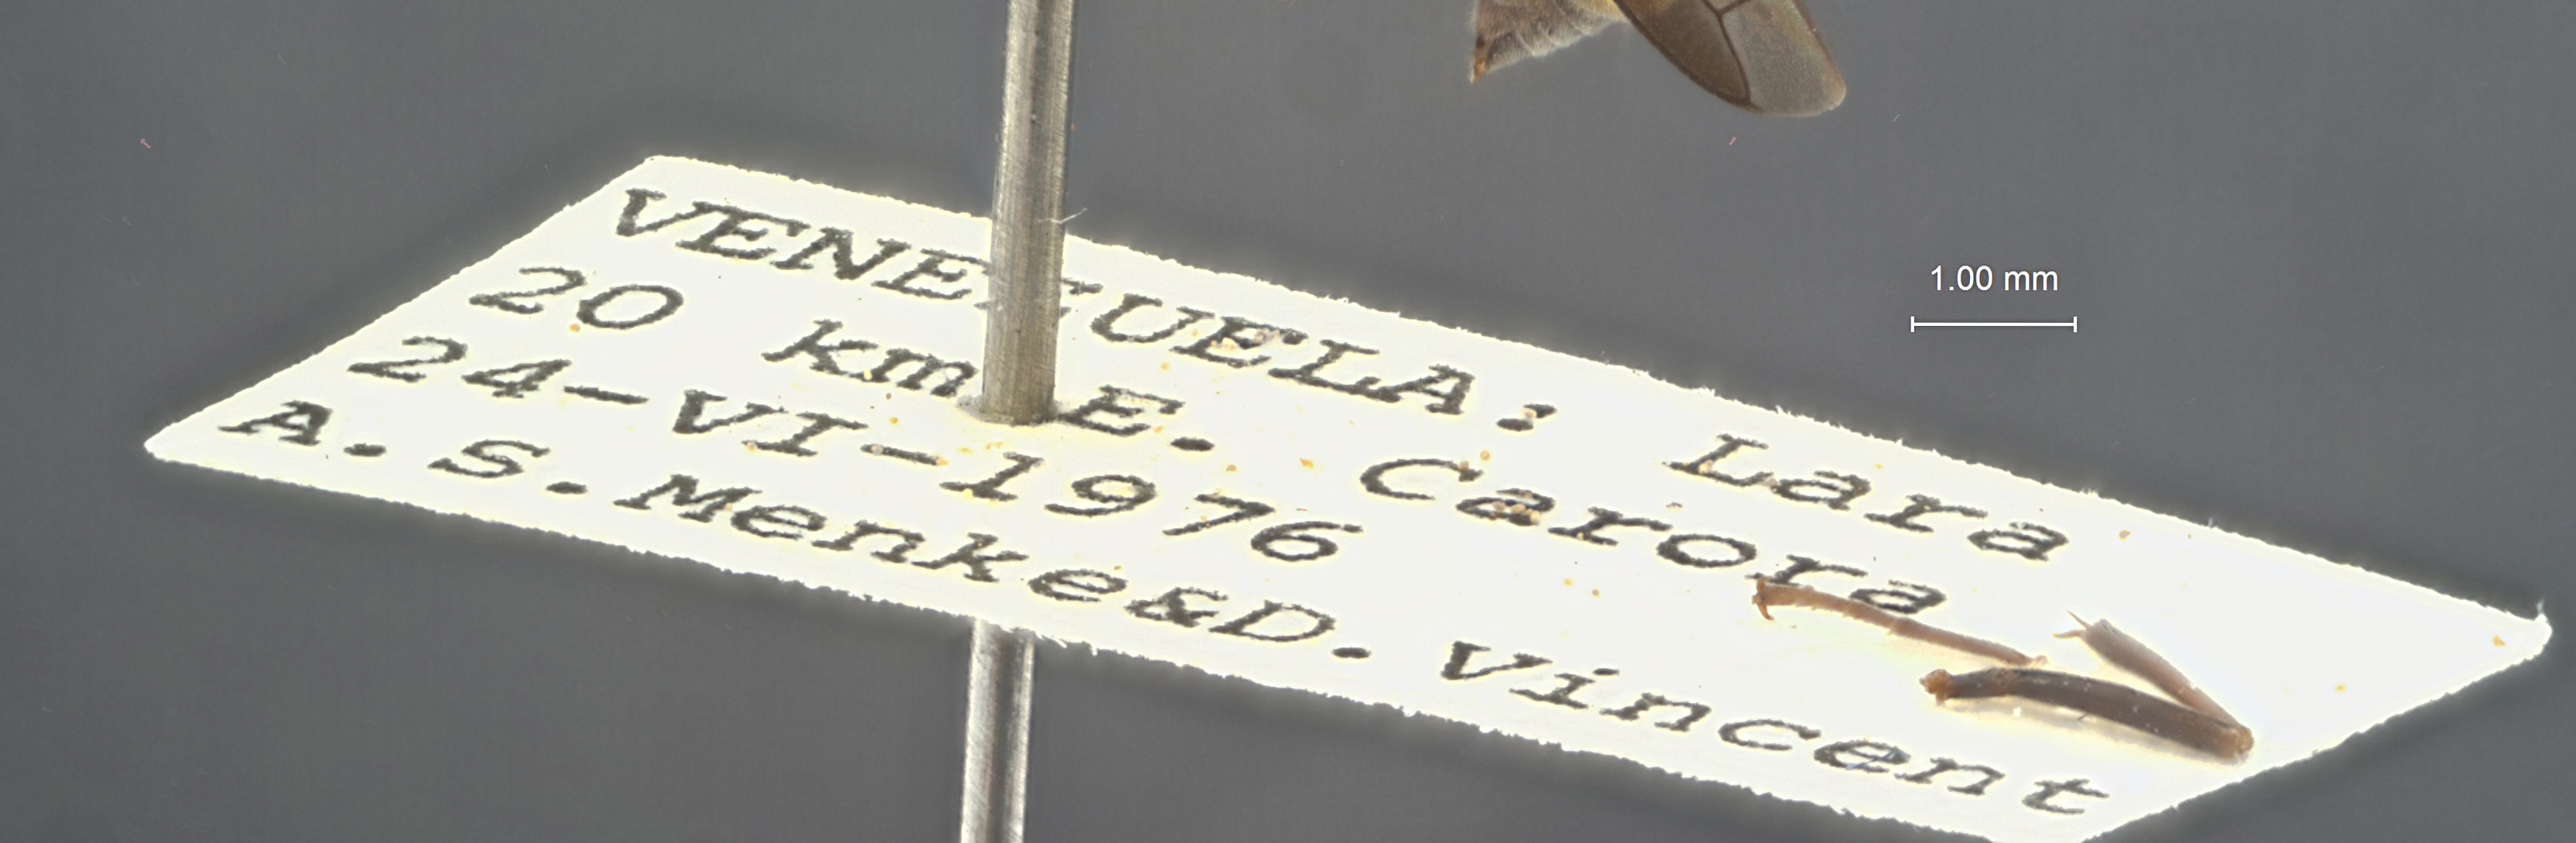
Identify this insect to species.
Cyphomenes anisitsii
